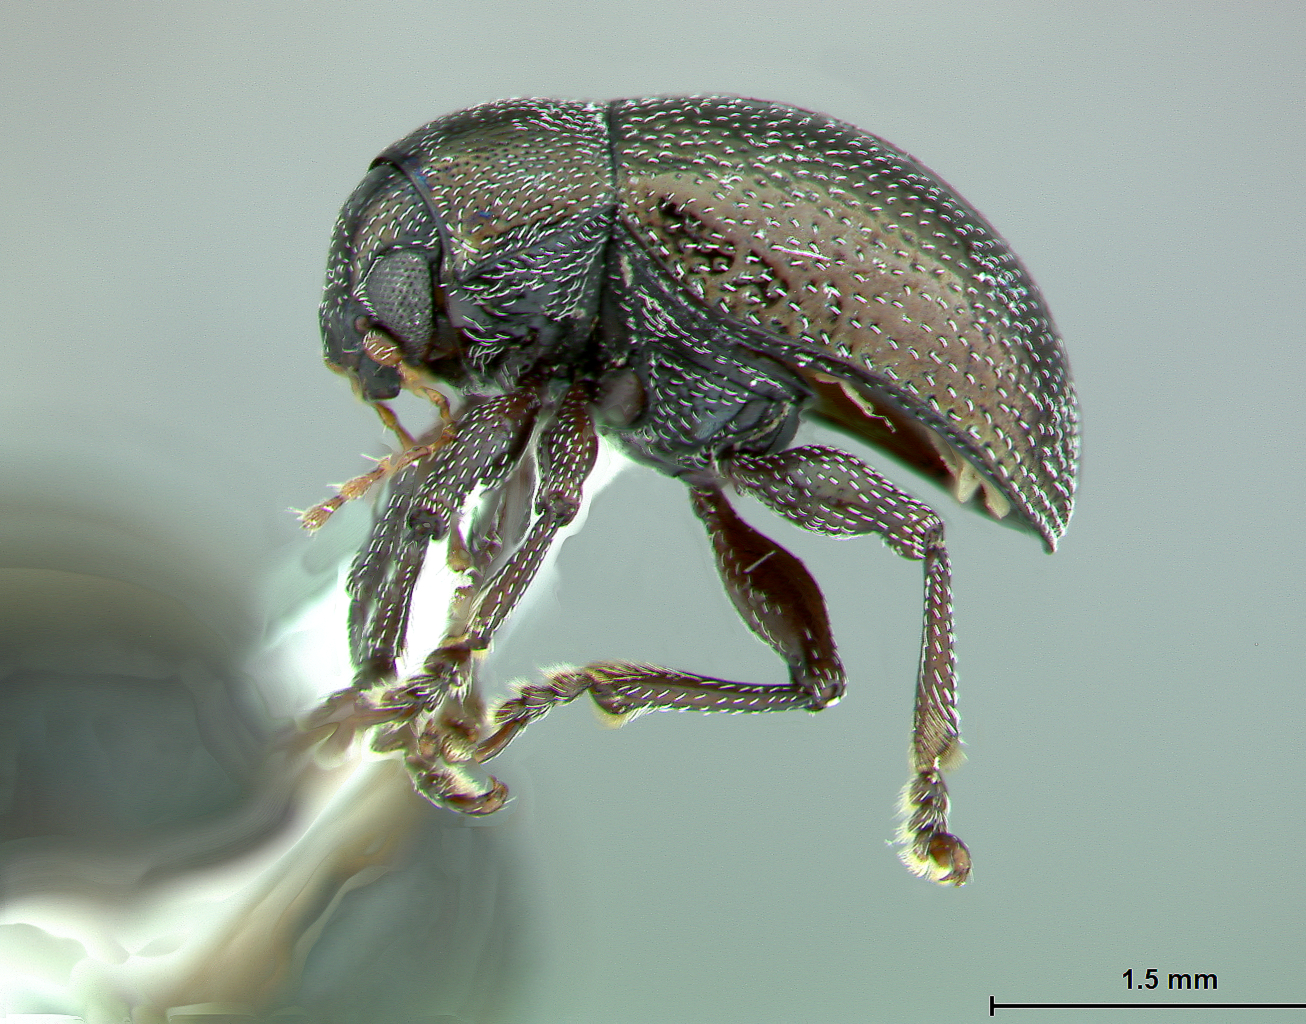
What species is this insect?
Chalcosicya crotonis
